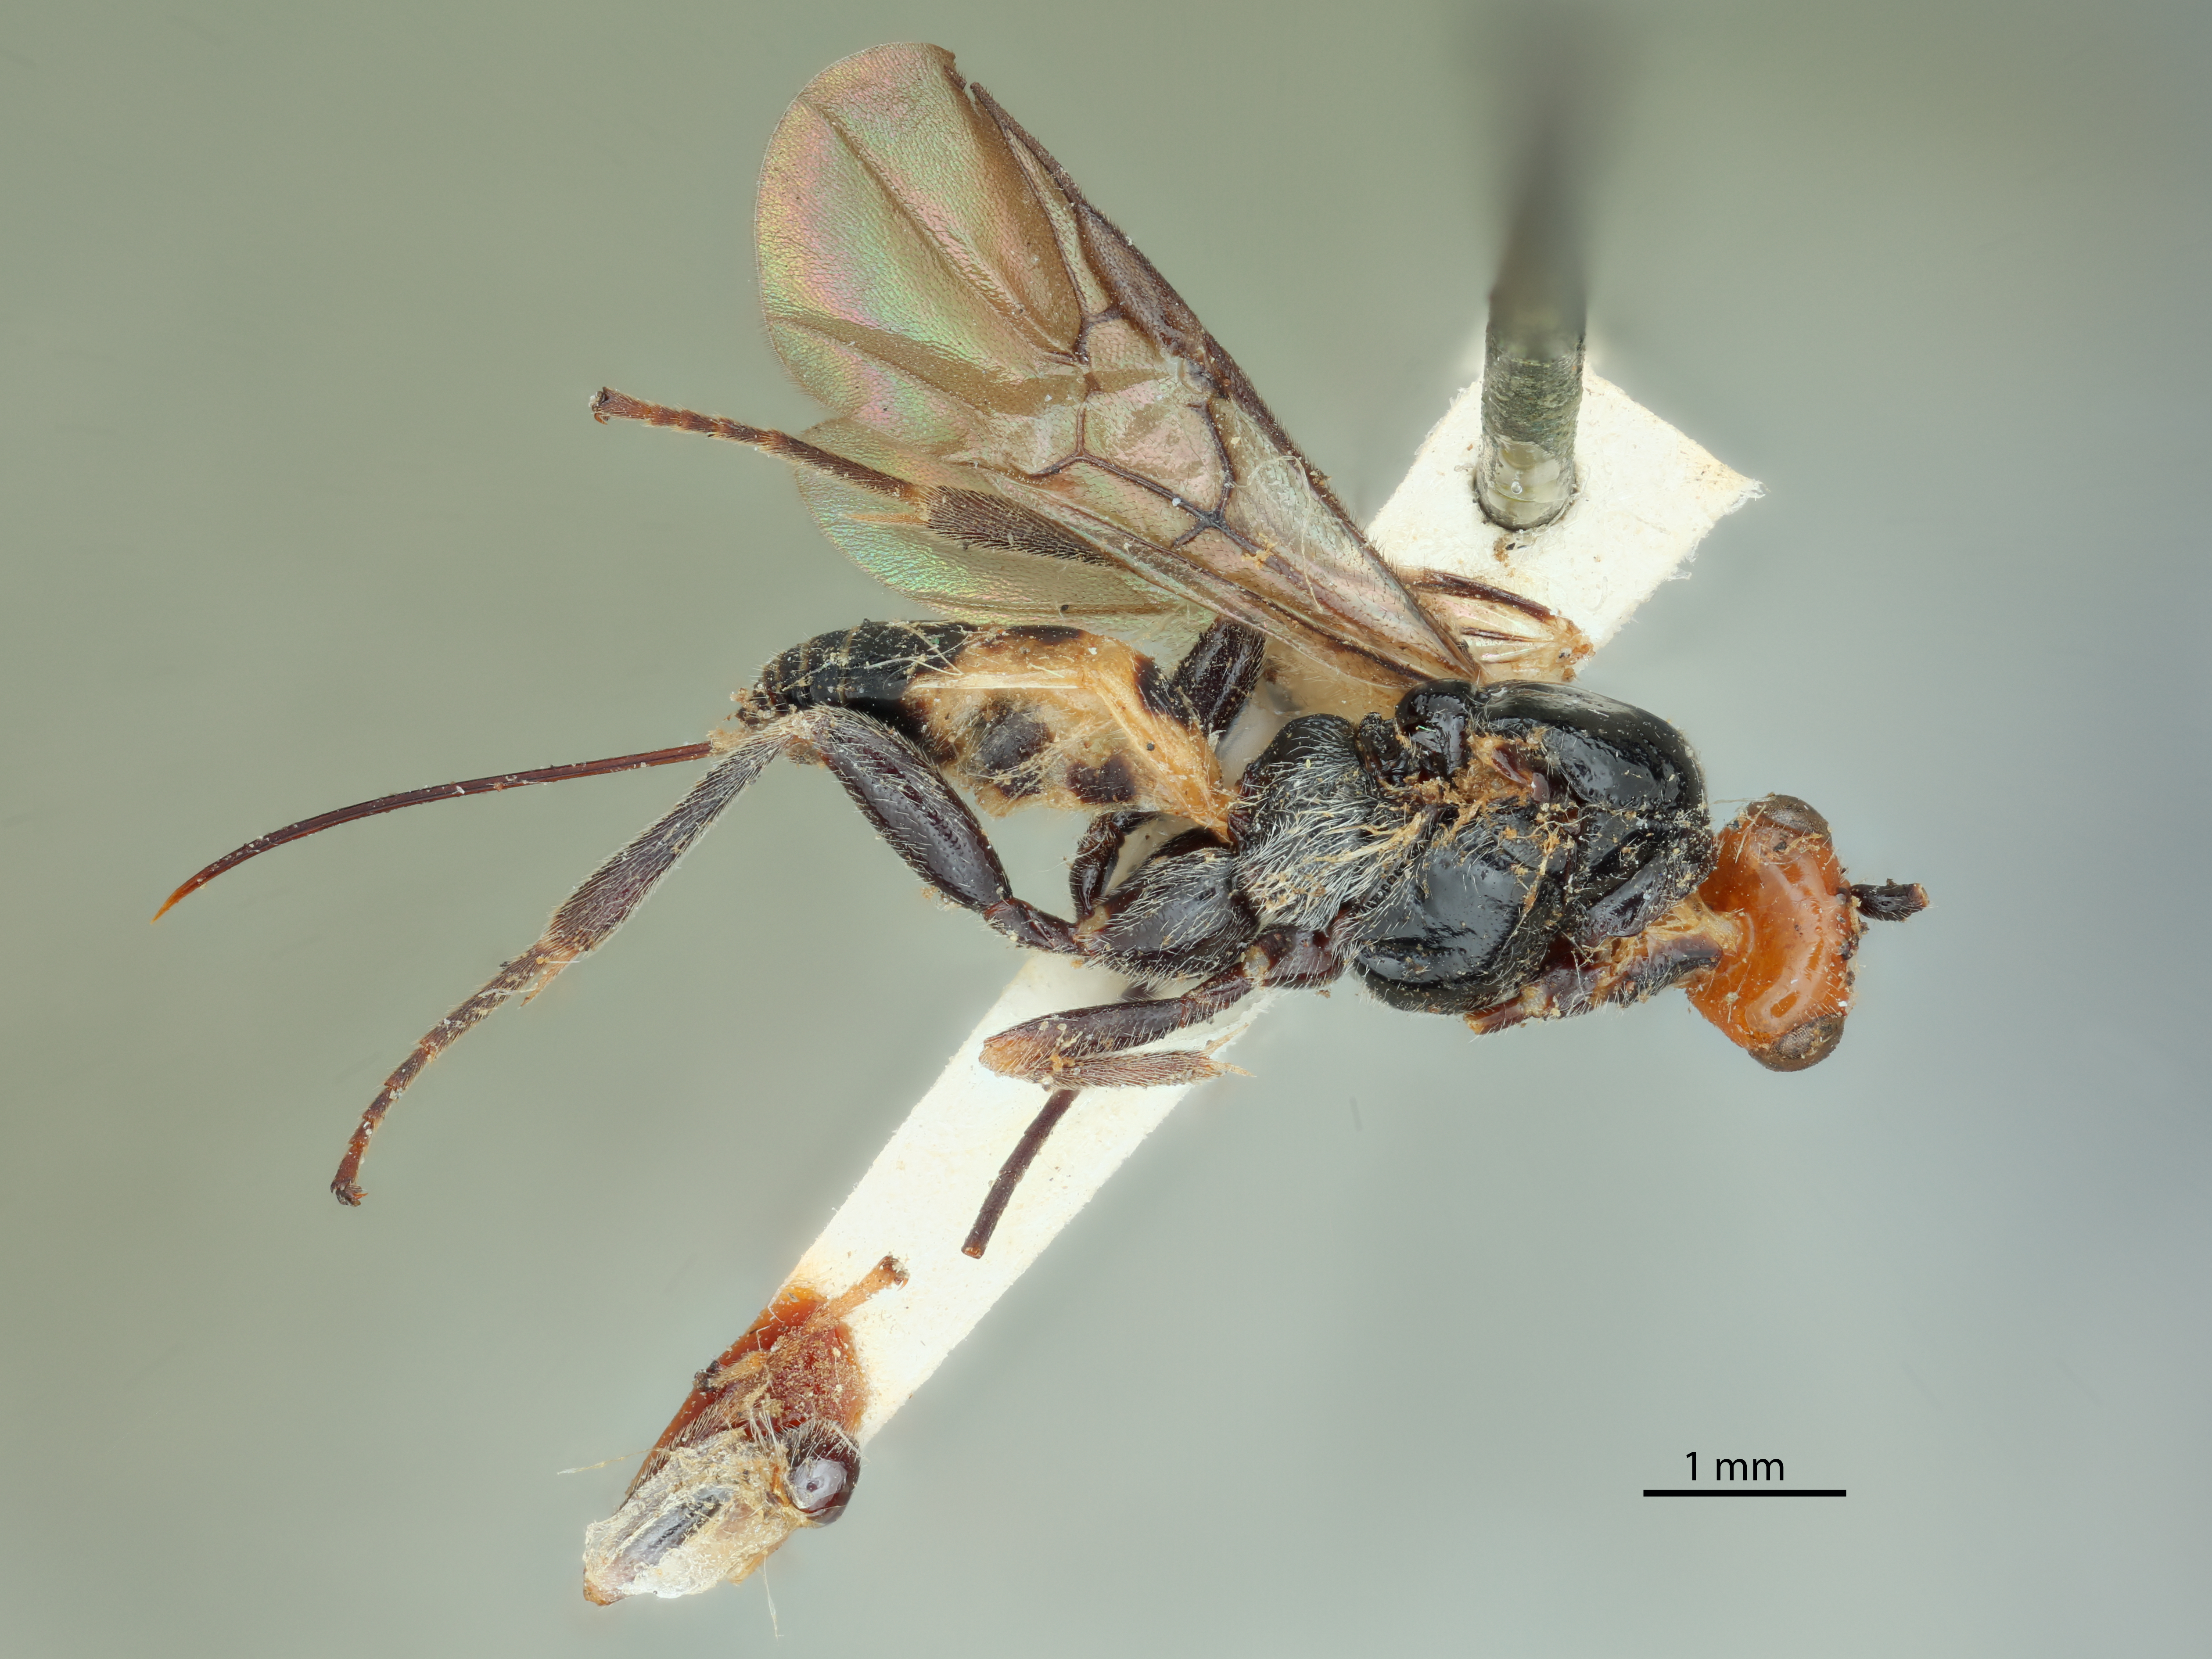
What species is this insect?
Orgiloneura antipoda
